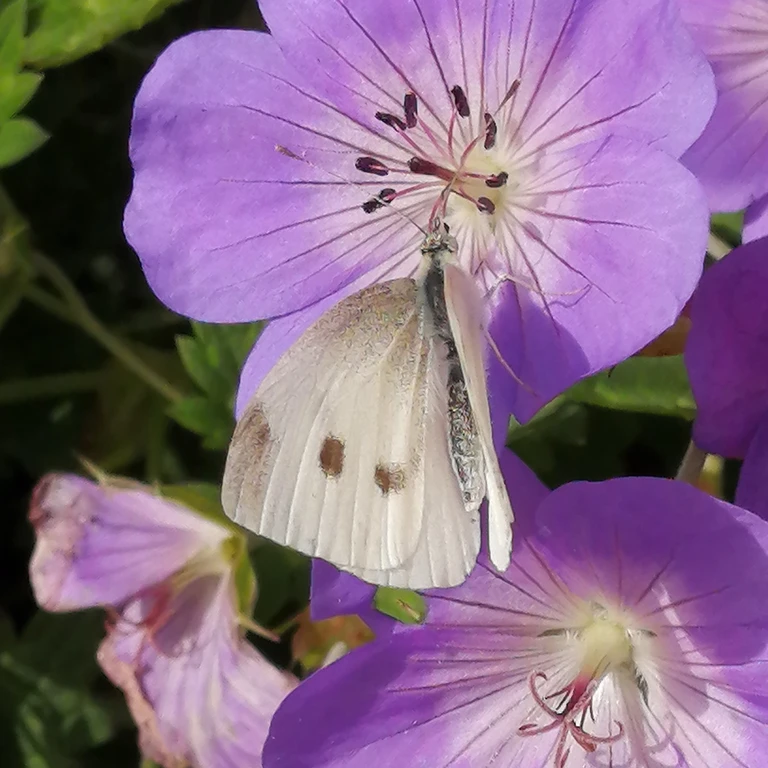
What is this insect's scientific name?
Pieris rapae
